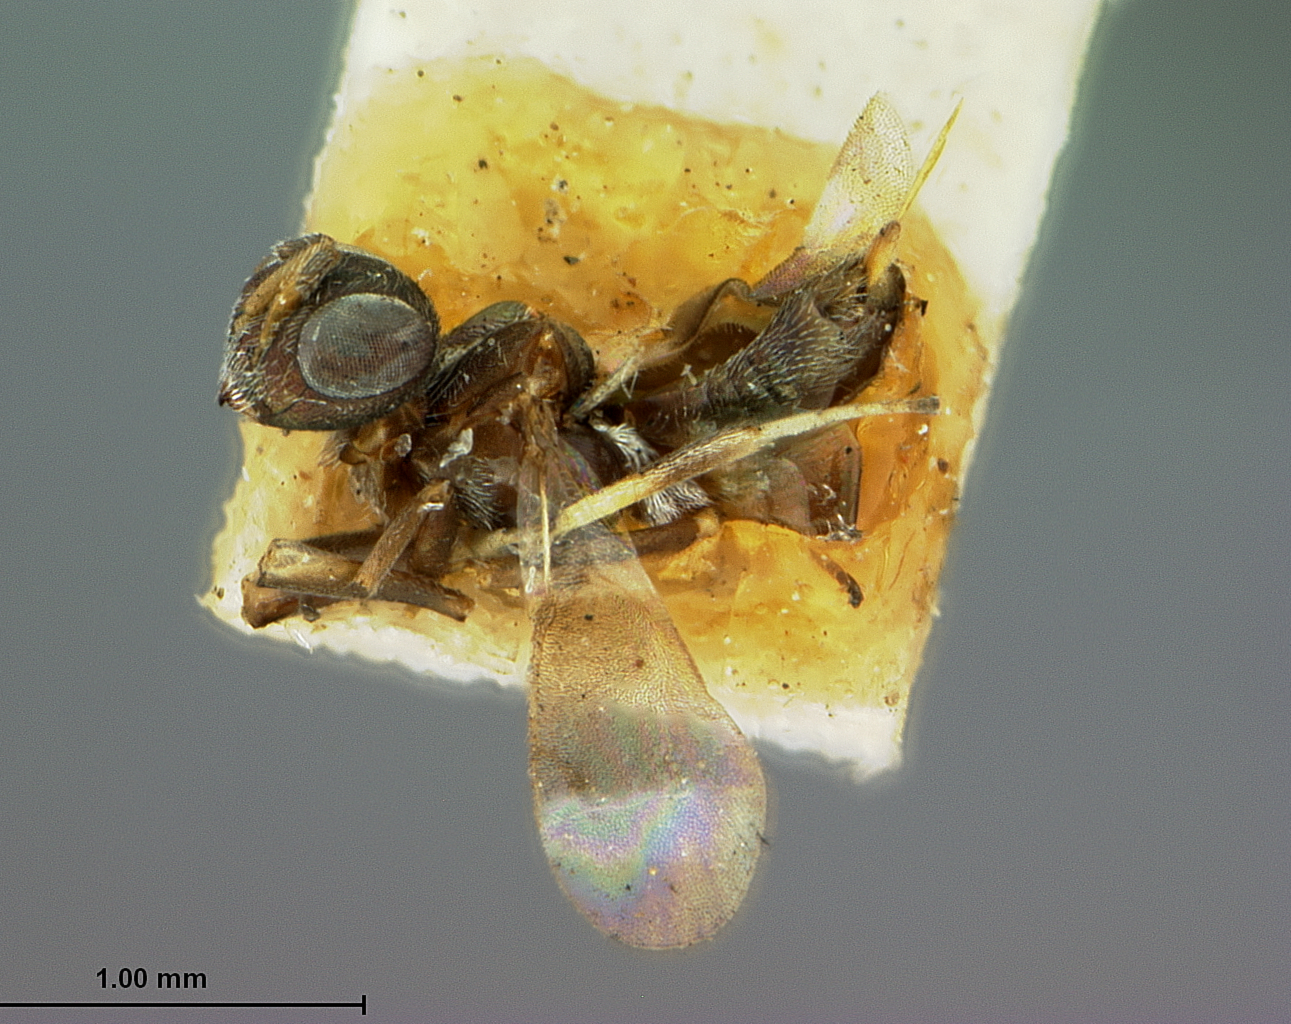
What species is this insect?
Eupelmus gemmarii
